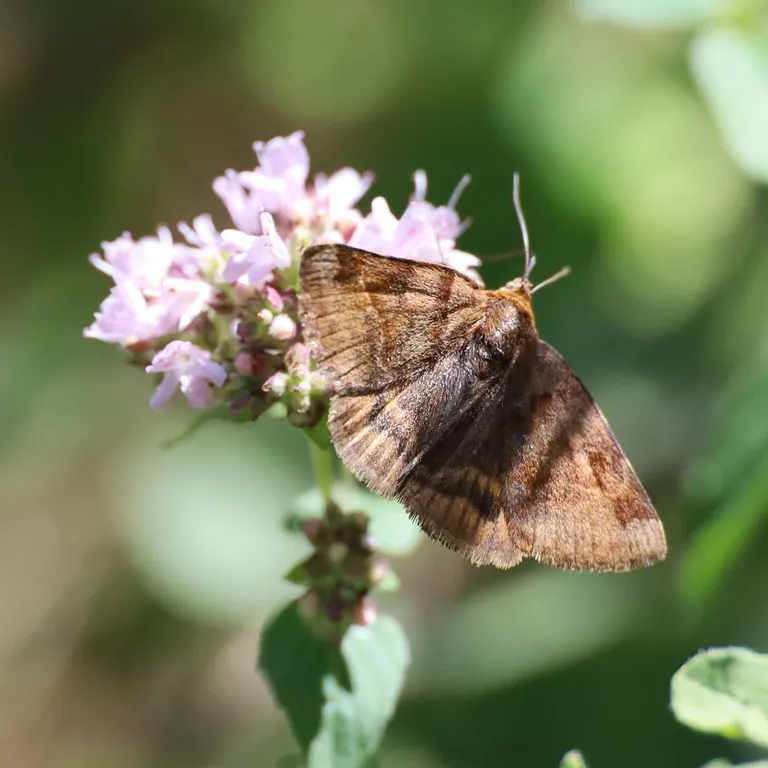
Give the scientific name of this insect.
Euclidia glyphica
